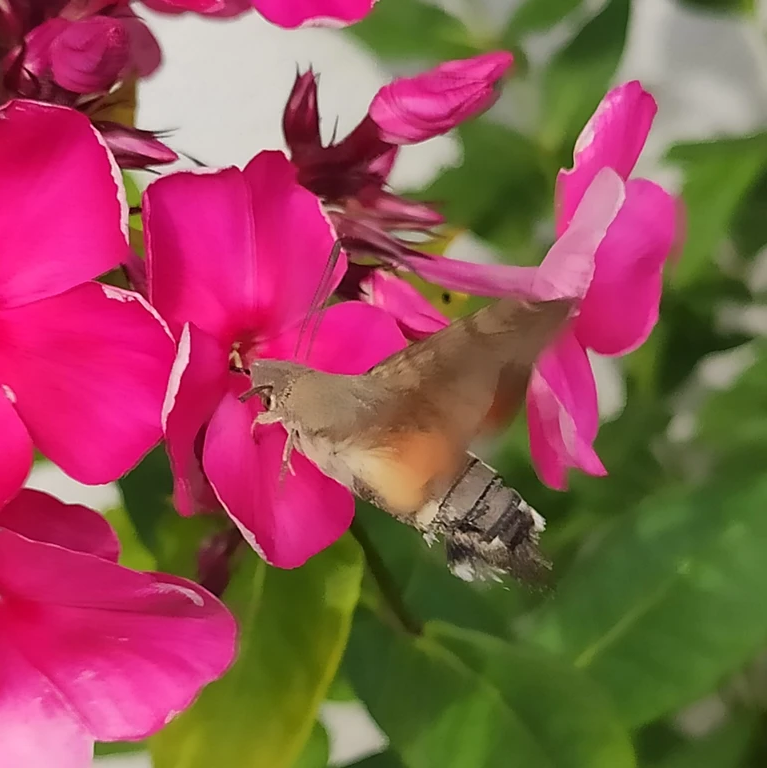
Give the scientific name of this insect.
Macroglossum stellatarum
